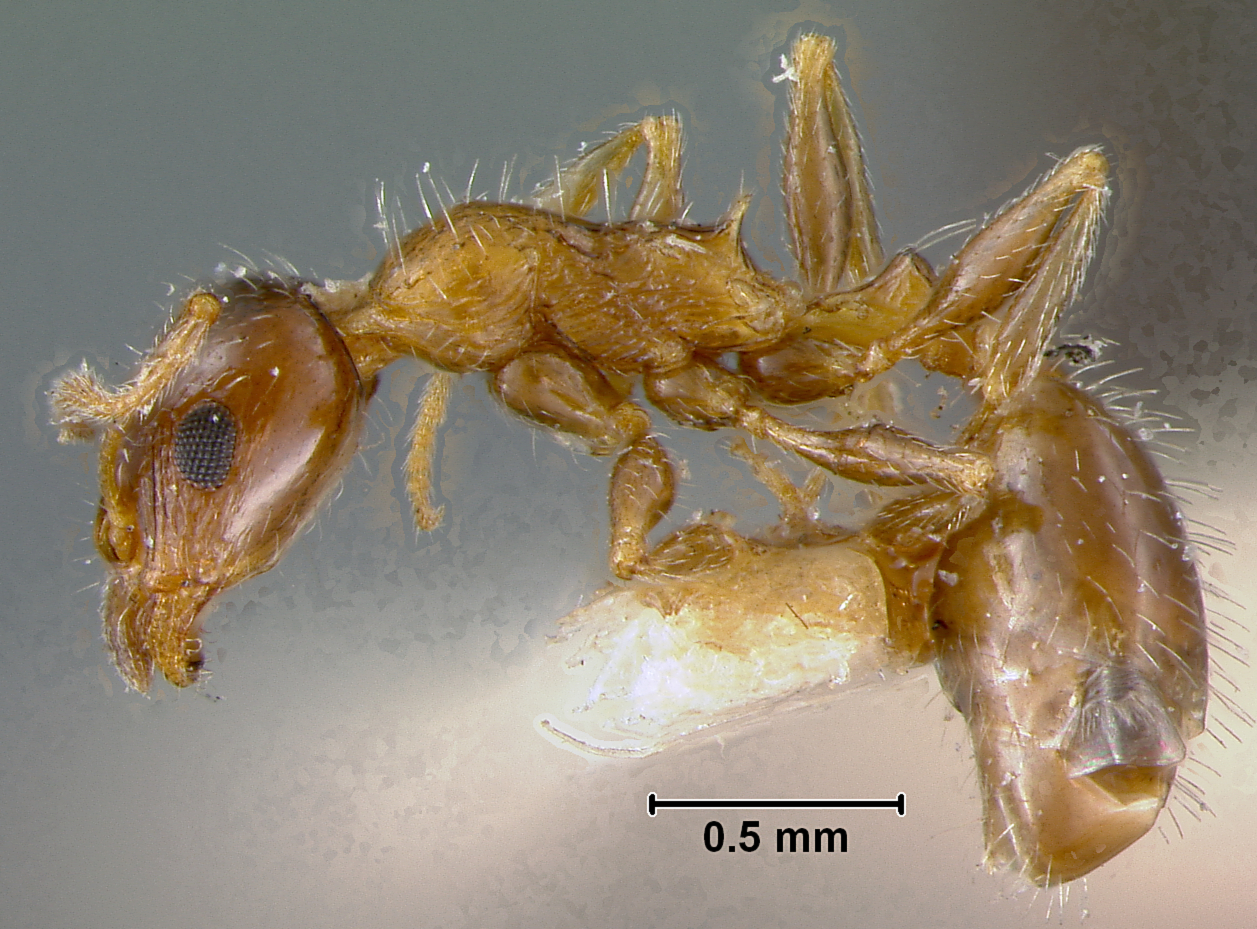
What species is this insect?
Leptothorax delaparti
